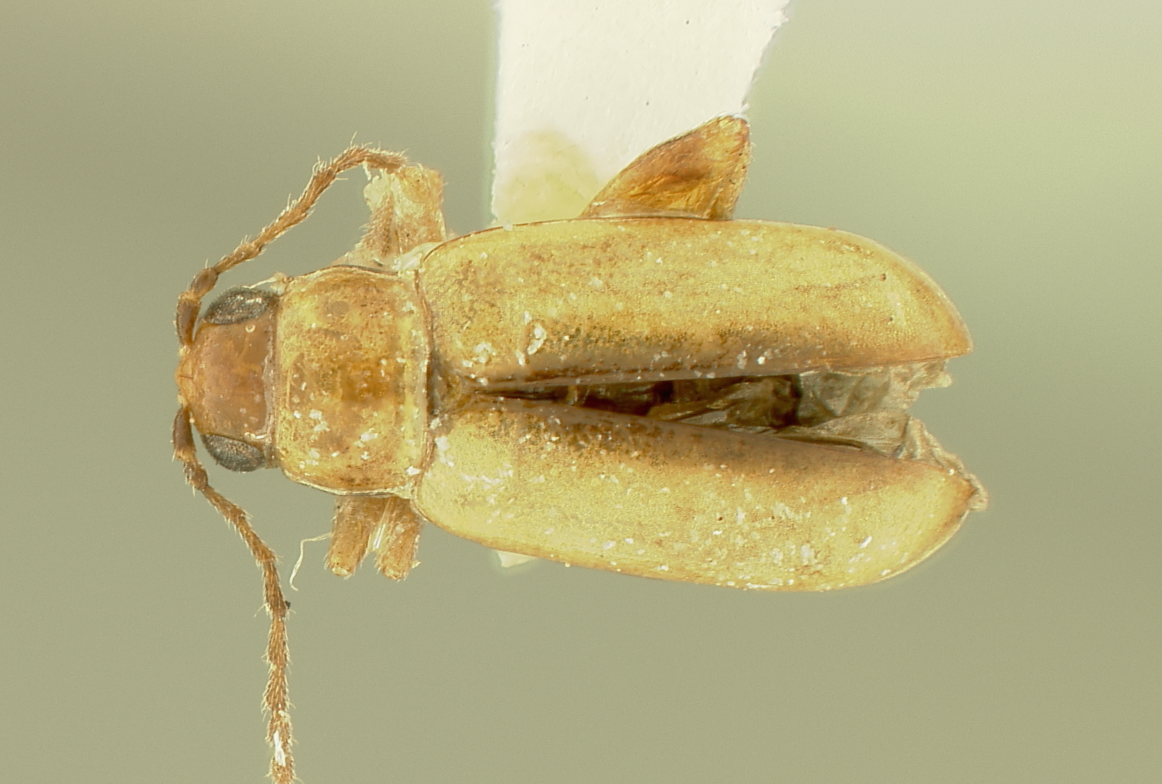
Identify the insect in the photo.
Systena laevis
